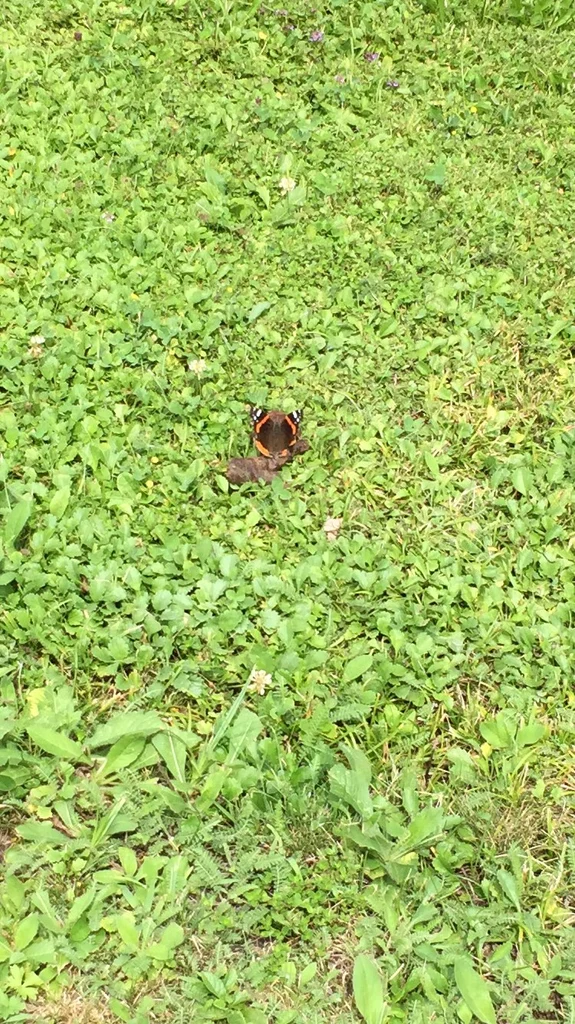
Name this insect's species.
Vanessa atalanta
